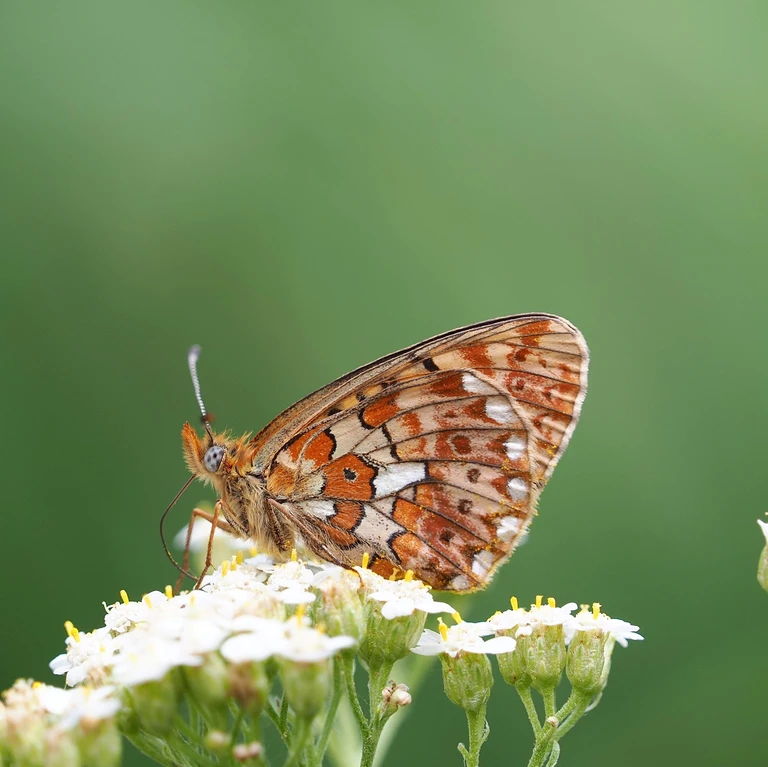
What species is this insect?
Boloria euphrosyne (also Clossiana euphrosyne)
